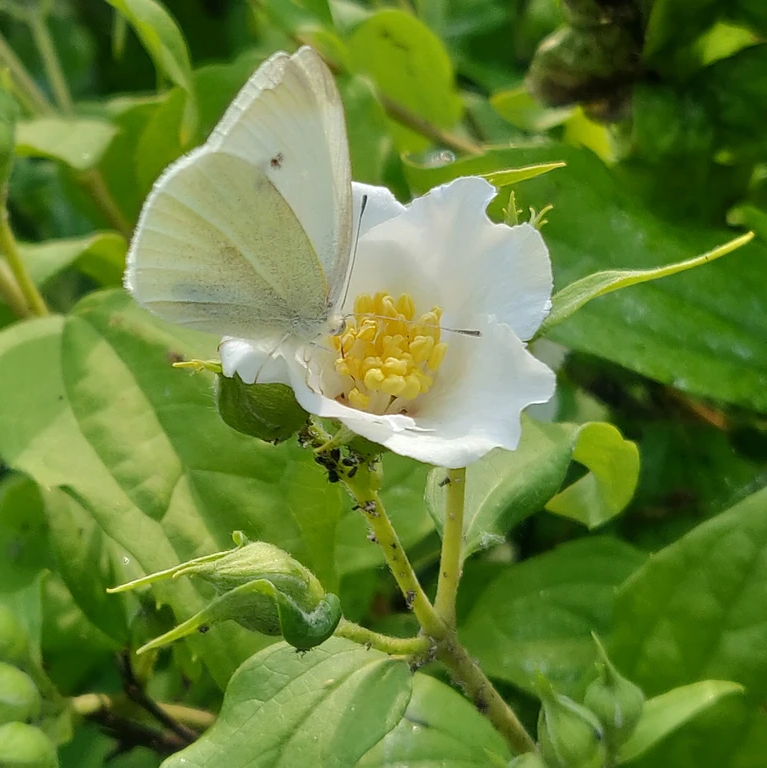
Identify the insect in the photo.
Pieris rapae
